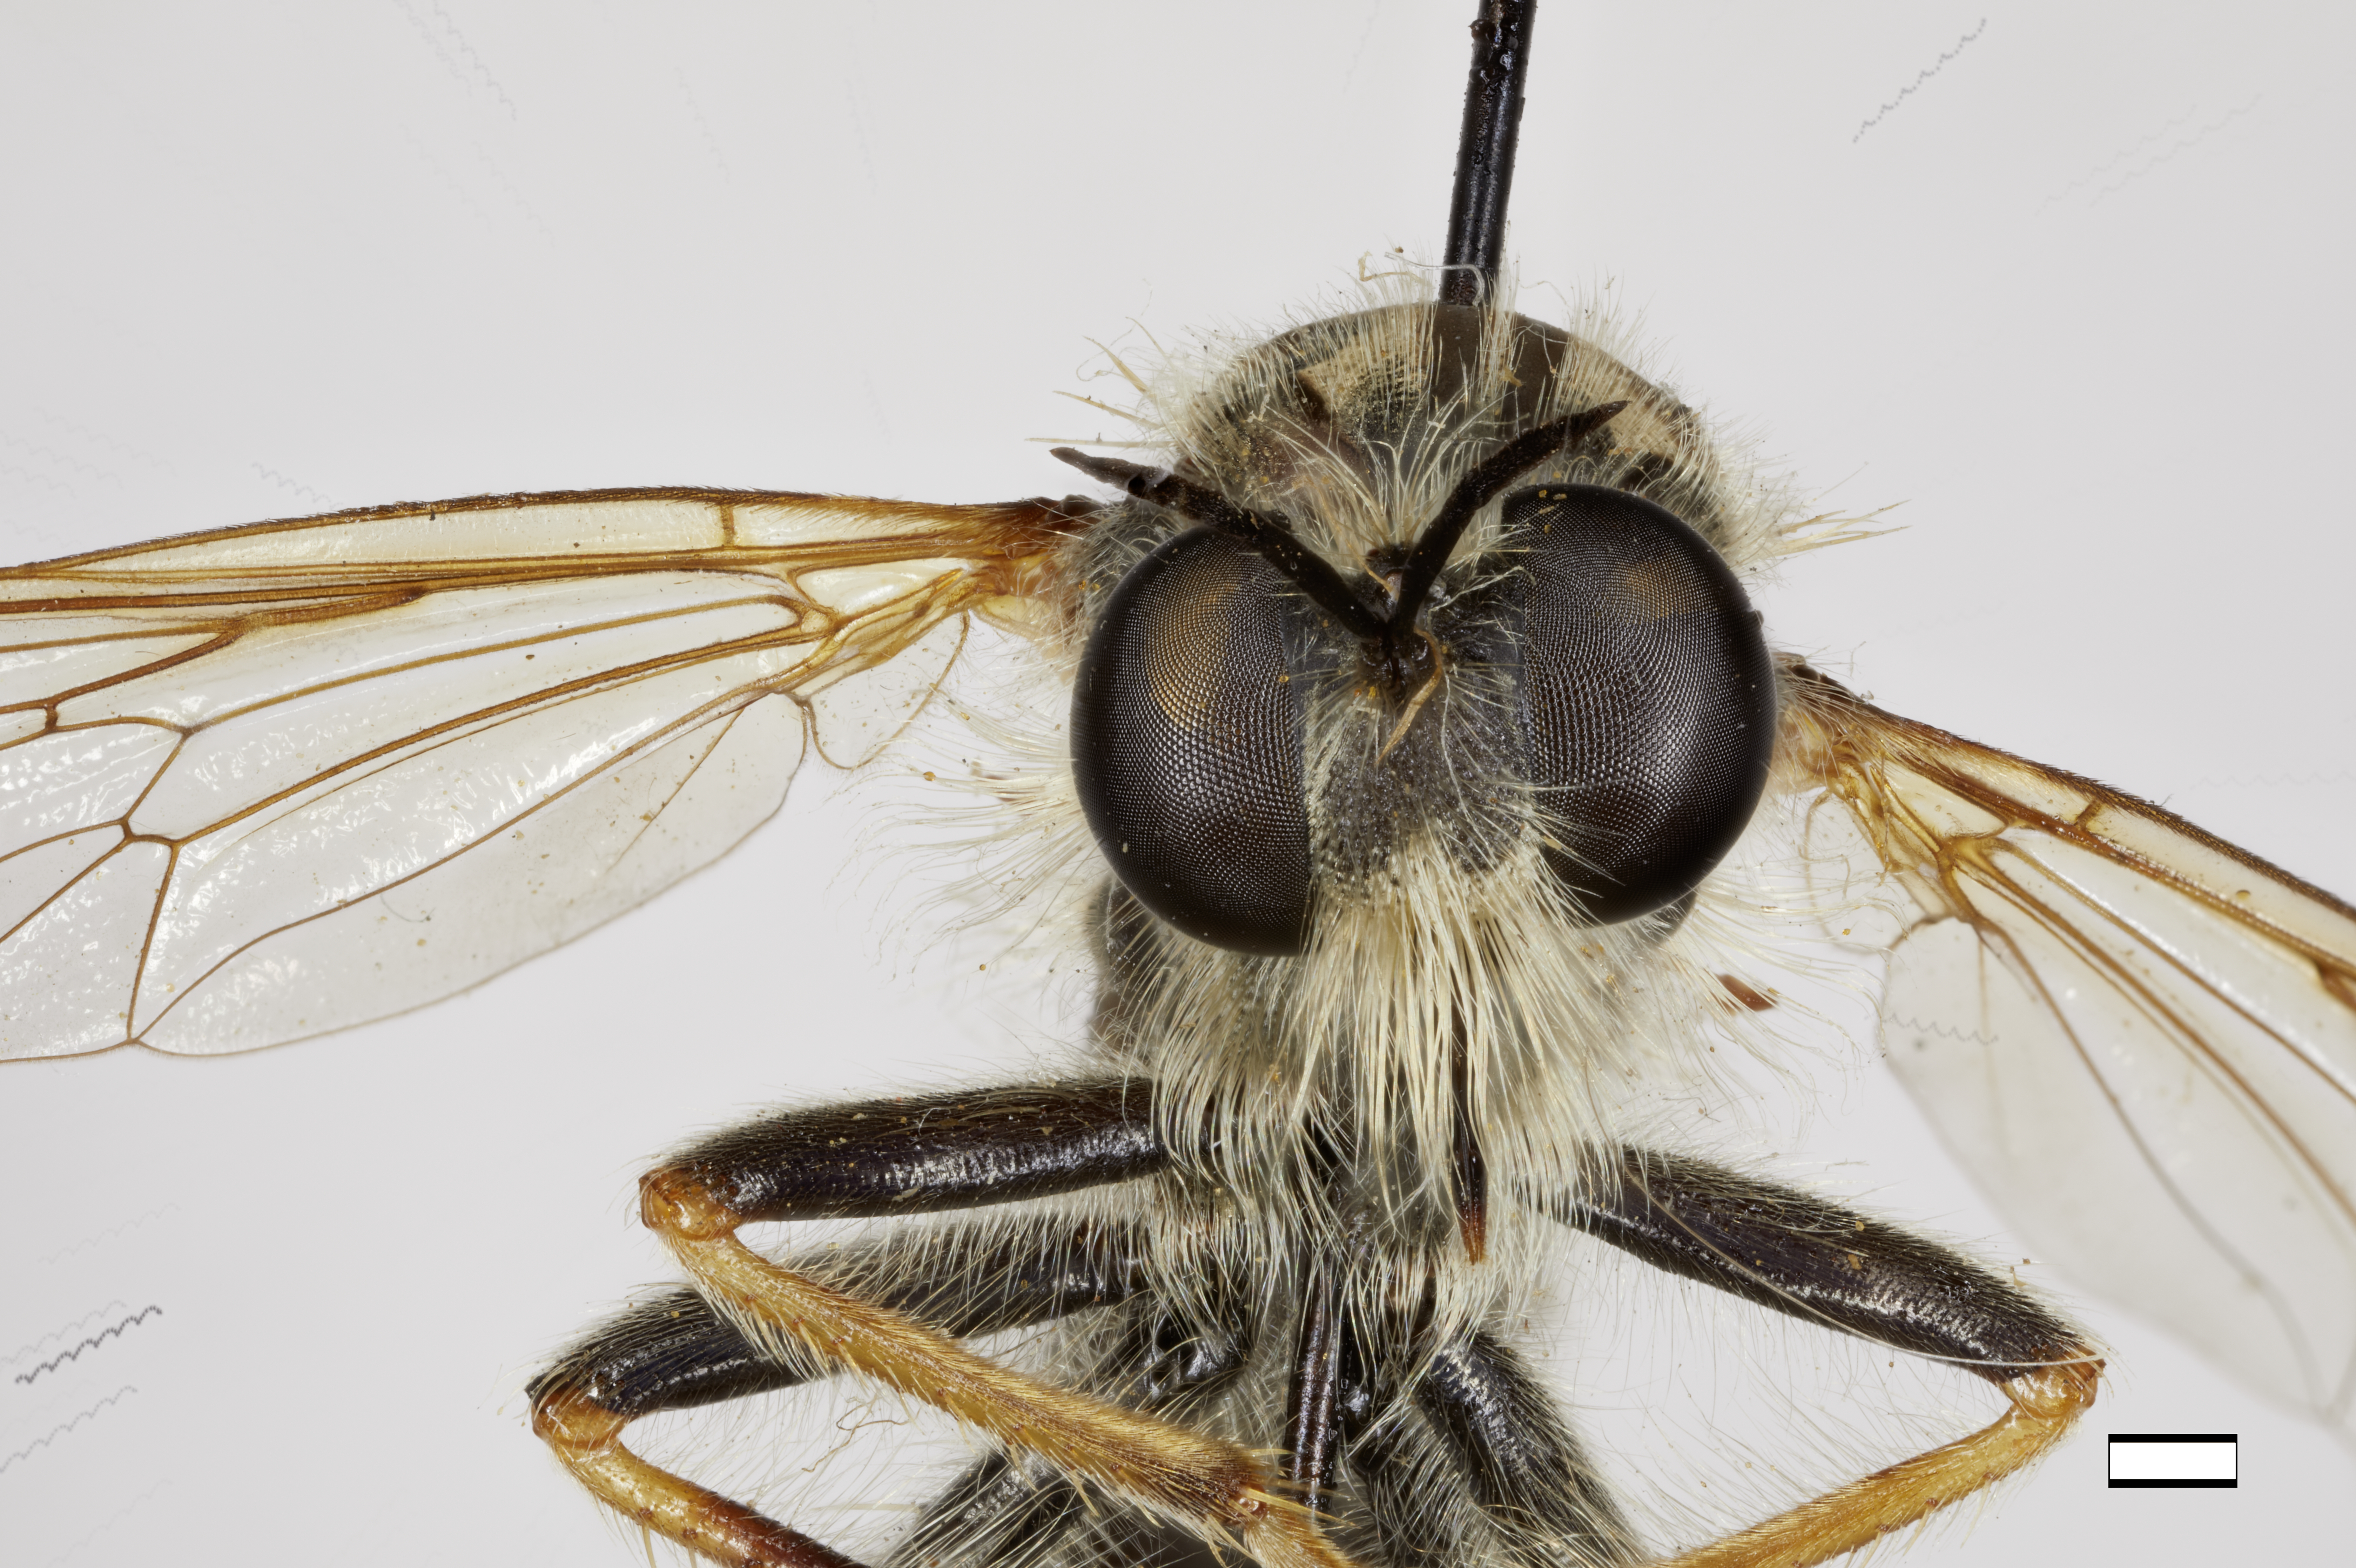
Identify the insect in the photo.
Ceraturgus mitchelli
